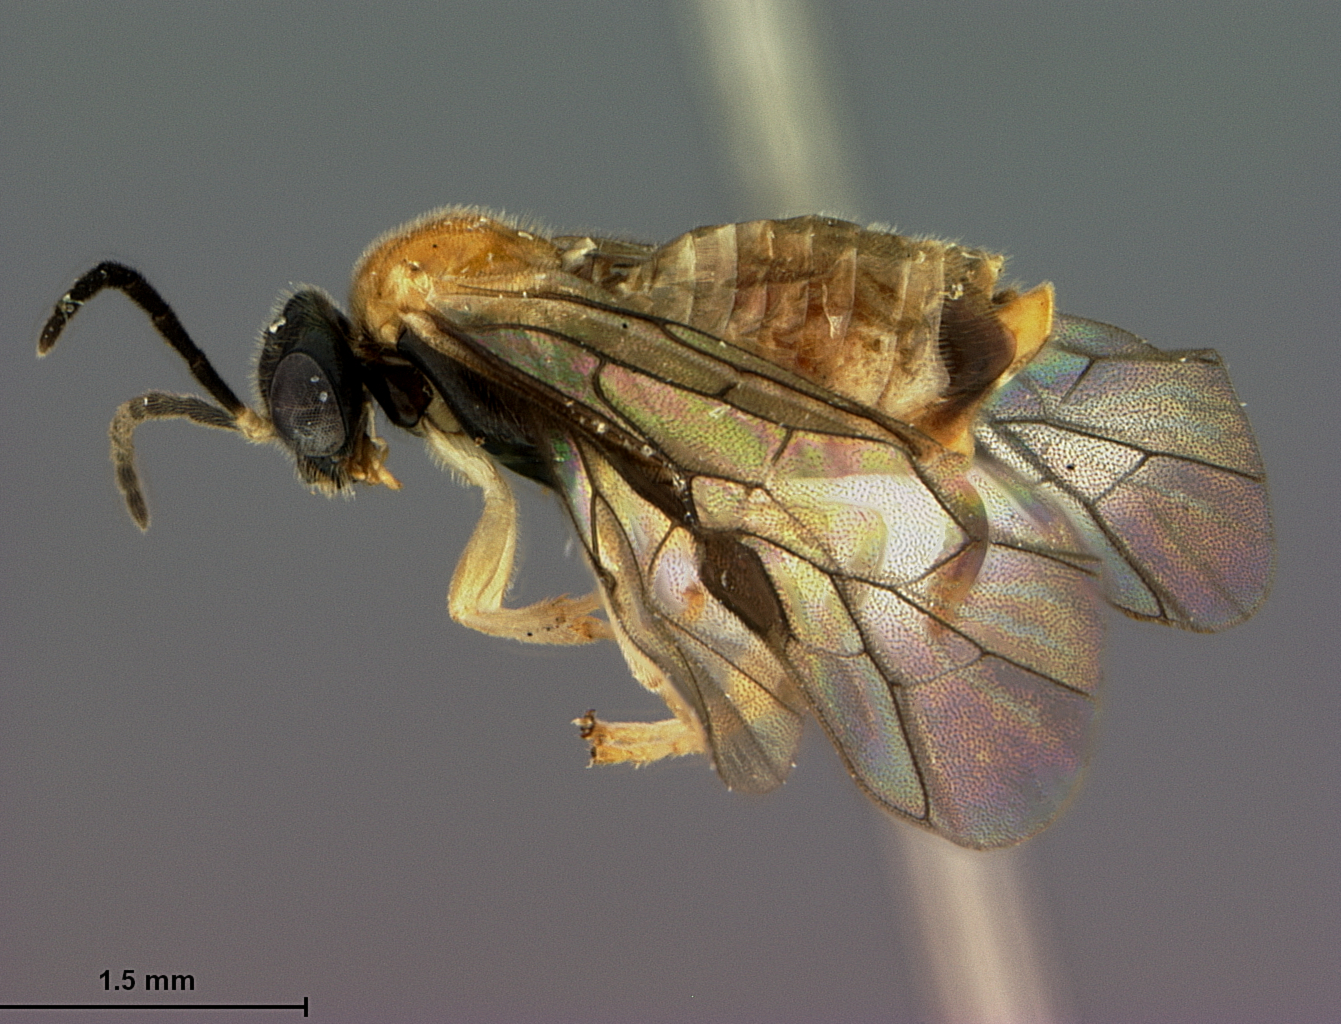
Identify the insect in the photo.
Metallus ochreus
